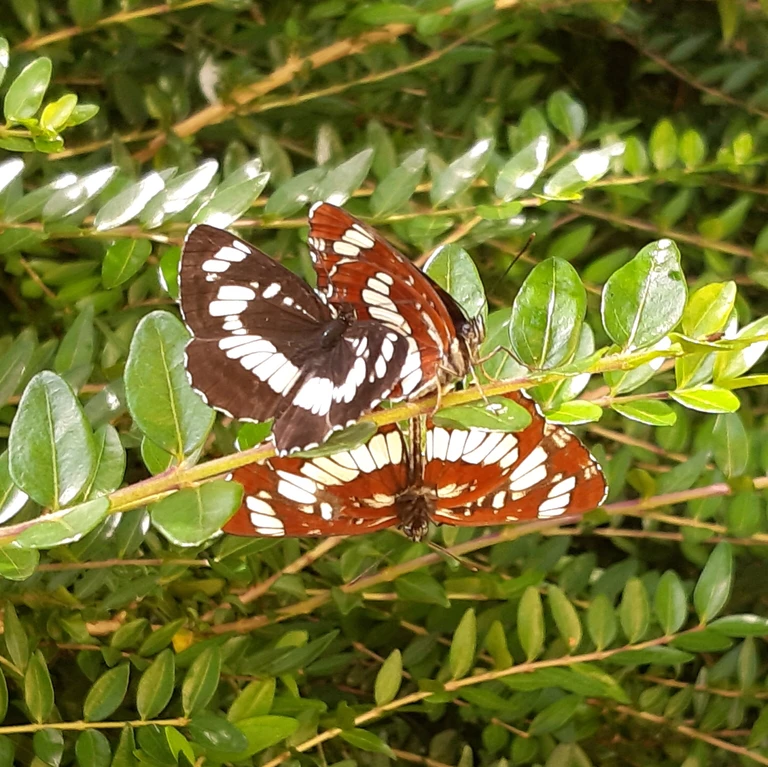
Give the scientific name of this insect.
Neptis rivularis
